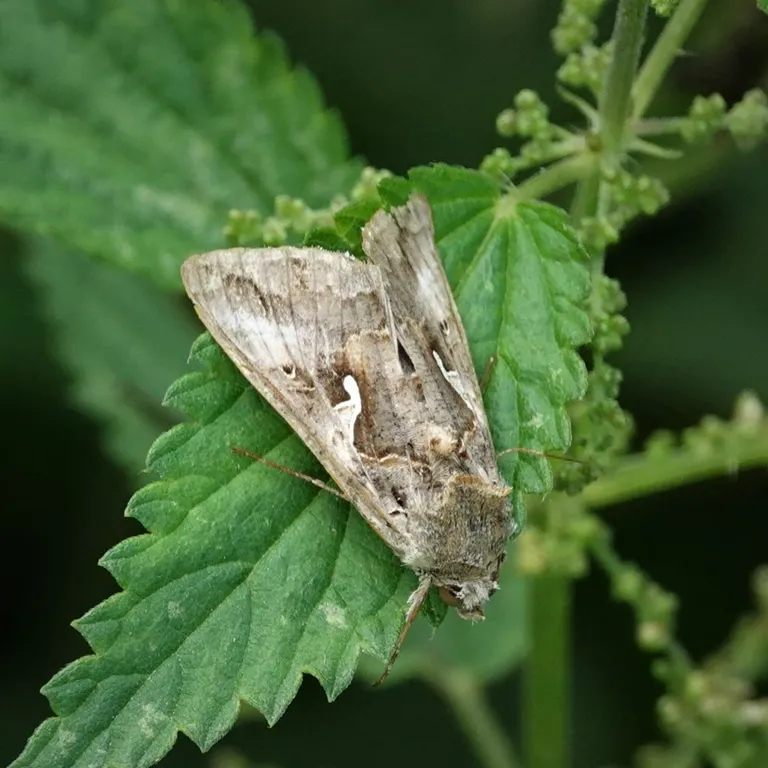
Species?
Autographa gamma
